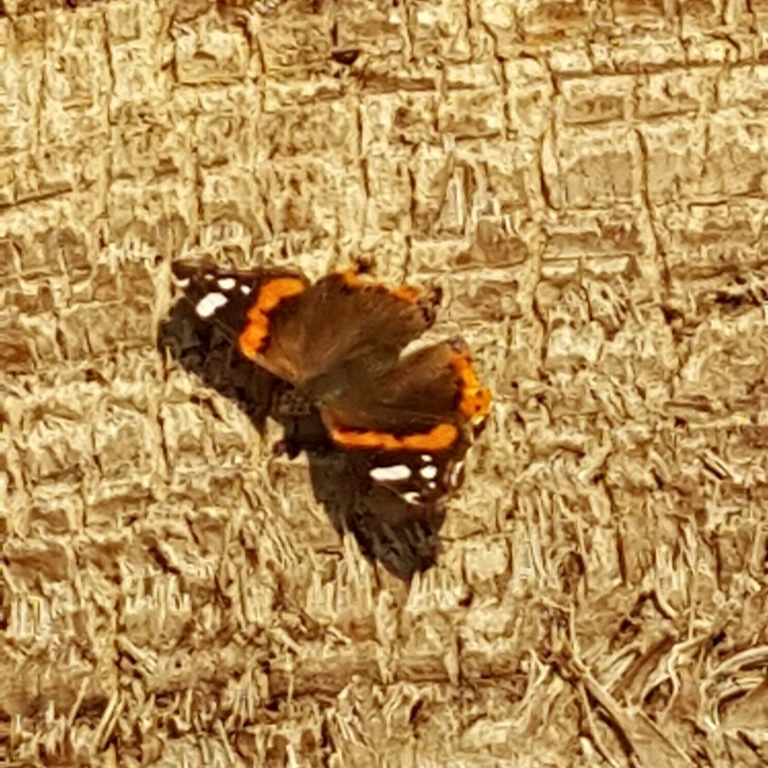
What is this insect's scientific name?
Vanessa atalanta
